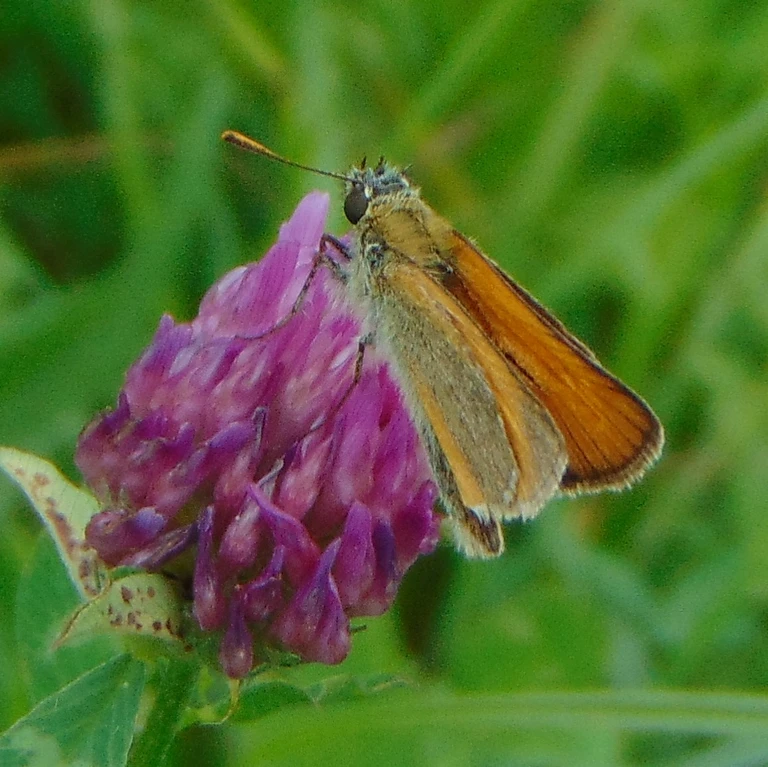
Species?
Thymelicus sylvestris
